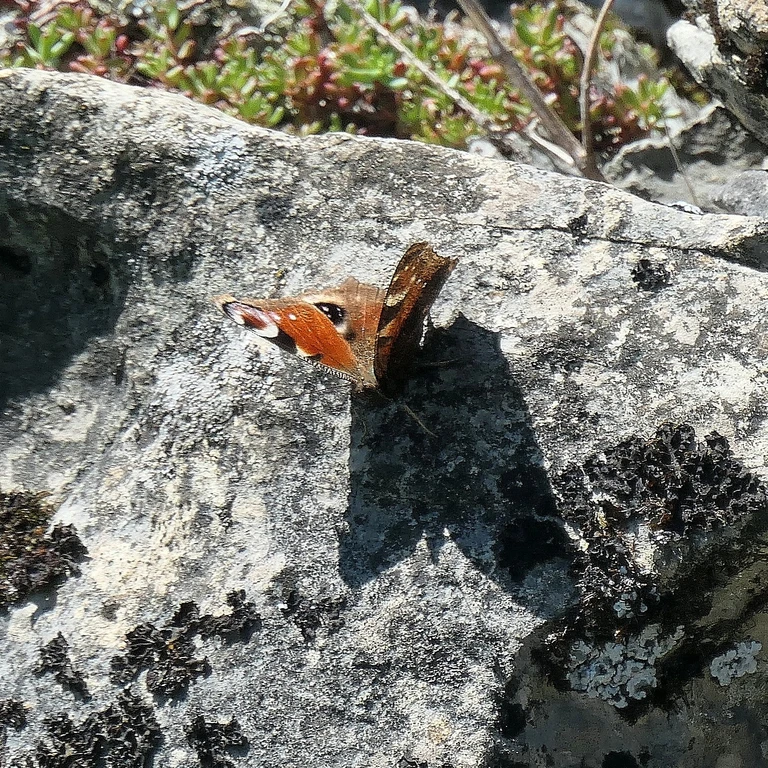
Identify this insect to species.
Aglais io
